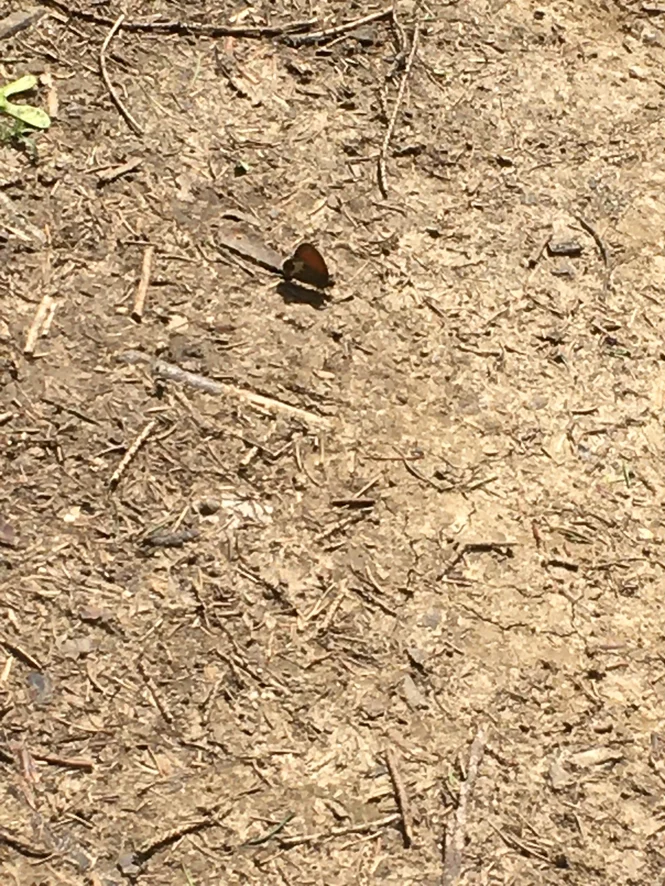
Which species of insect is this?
Coenonympha arcania
